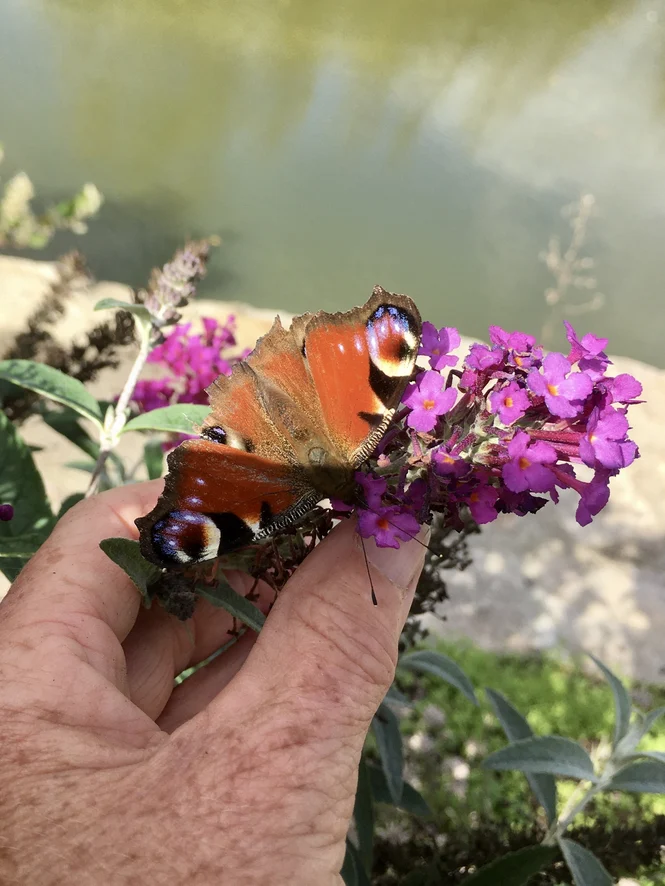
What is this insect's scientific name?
Aglais io
